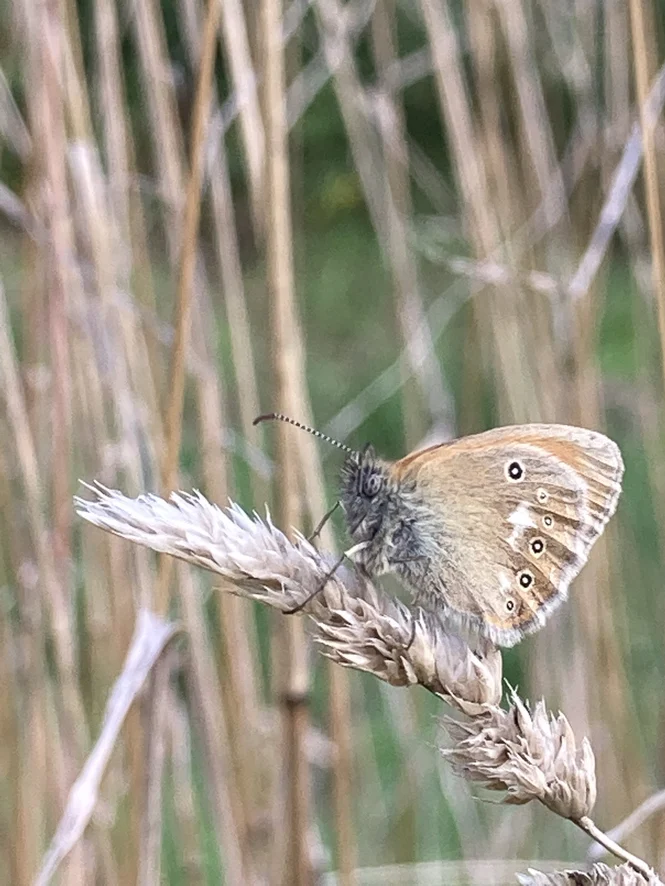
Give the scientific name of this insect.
Coenonympha glycerion (also Coenonympha iphis)
